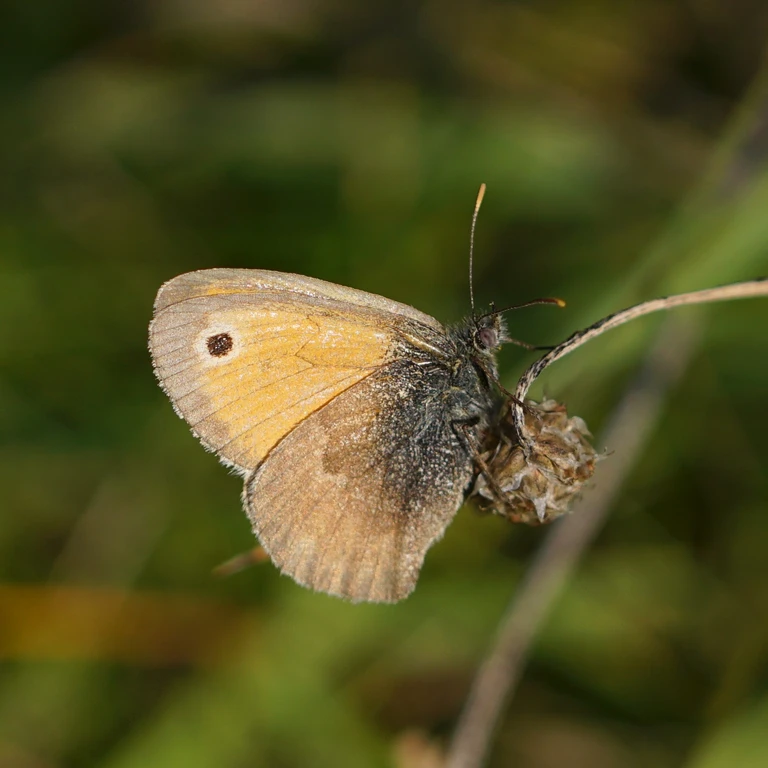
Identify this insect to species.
Coenonympha pamphilus
